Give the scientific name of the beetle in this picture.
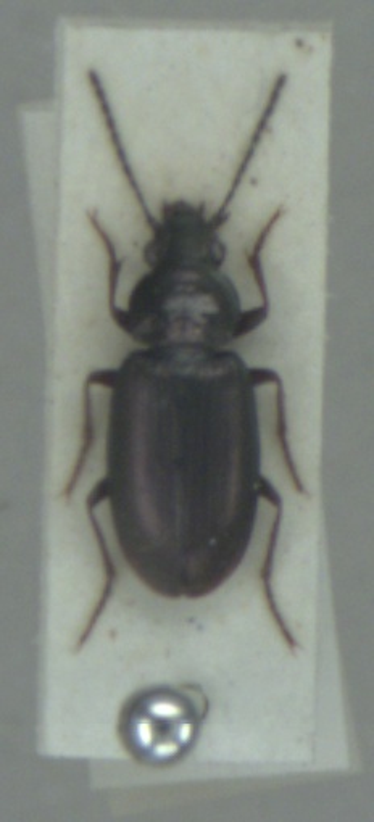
Pogonus chalceus
